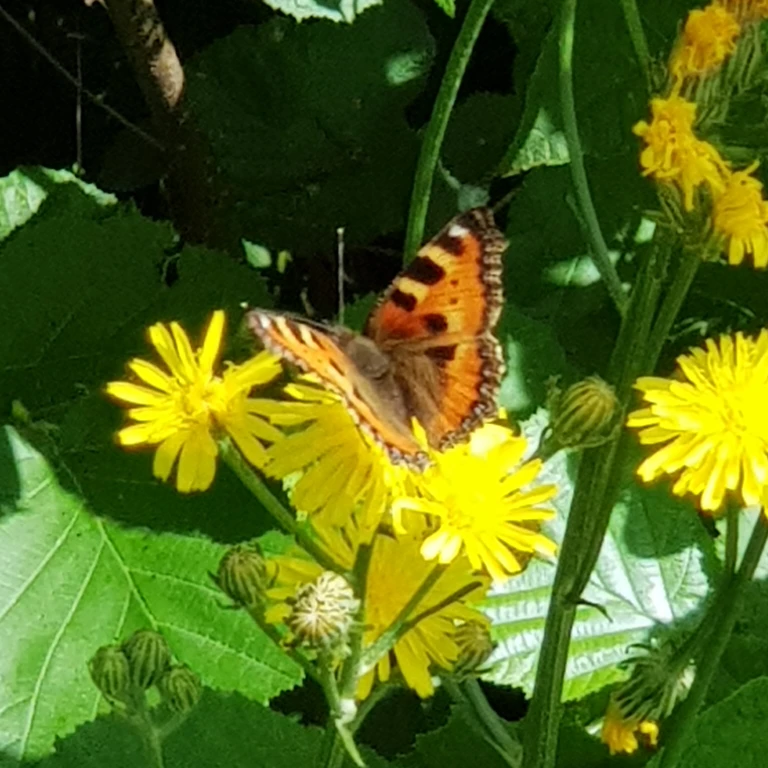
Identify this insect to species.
Aglais urticae
